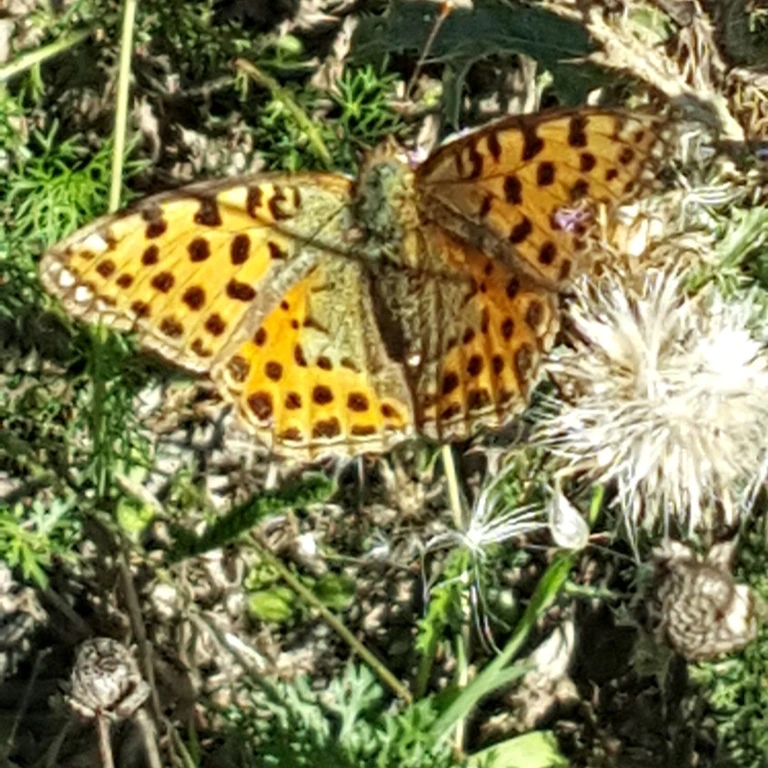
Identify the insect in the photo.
Issoria lathonia
